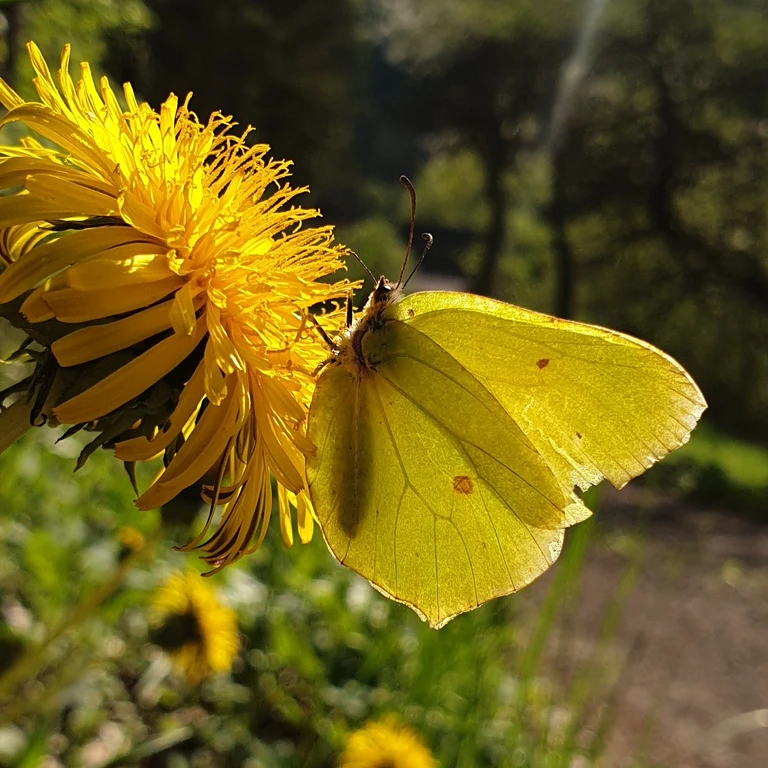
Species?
Gonepteryx rhamni
